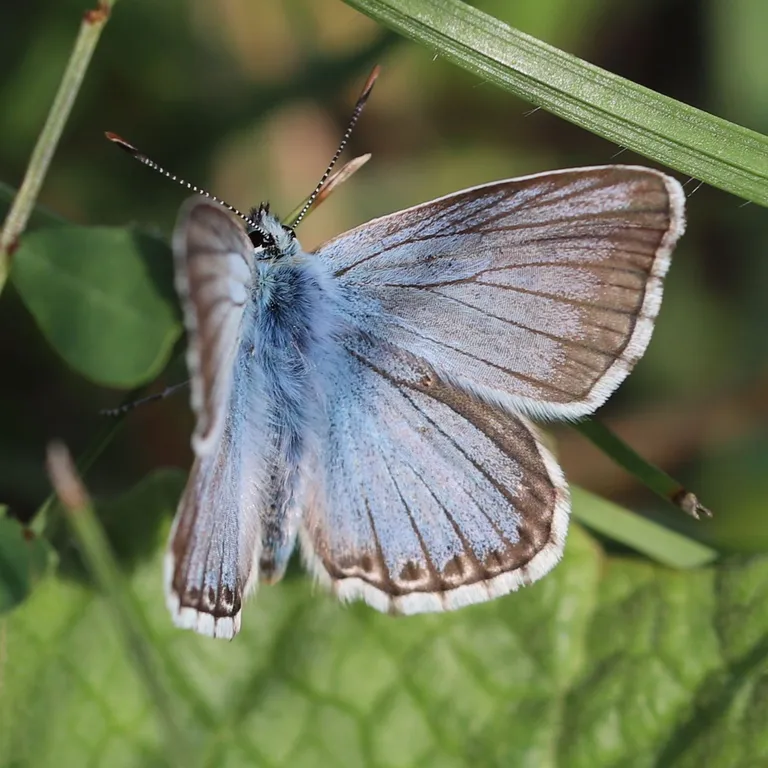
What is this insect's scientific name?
Lysandra coridon
